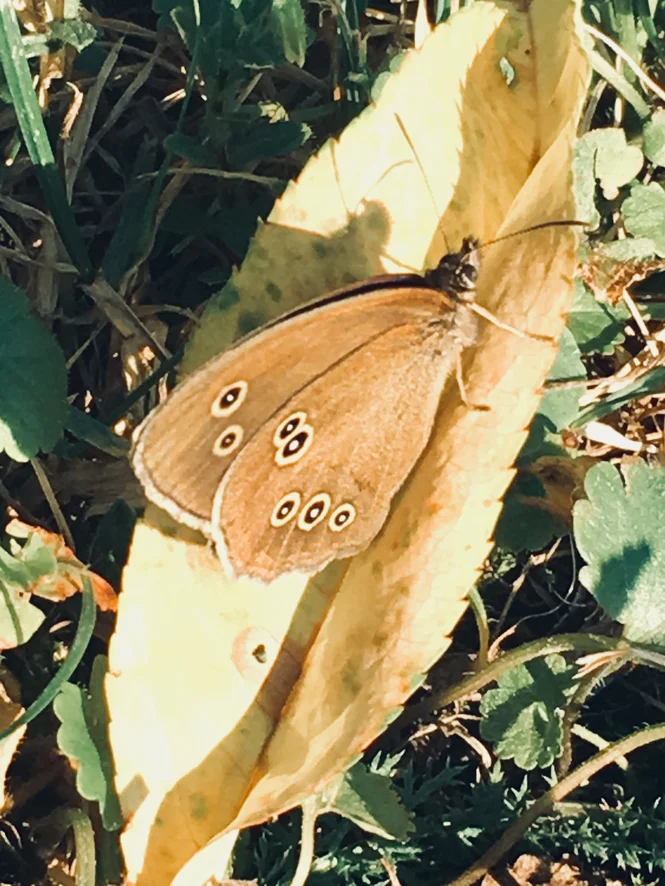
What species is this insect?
Aphantopus hyperantus
